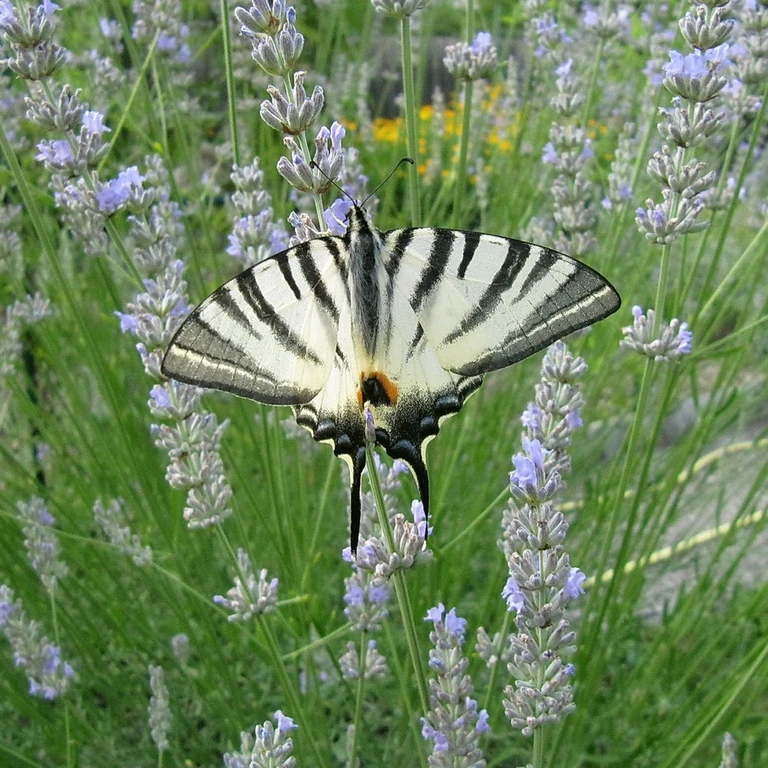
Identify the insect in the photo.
Iphiclides podalirius
